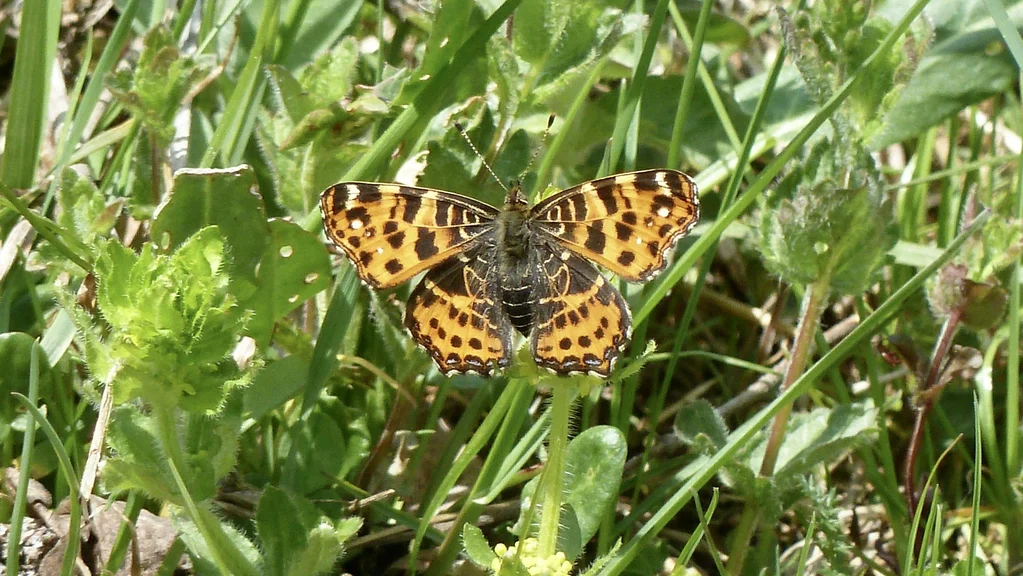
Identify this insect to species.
Araschnia levana
